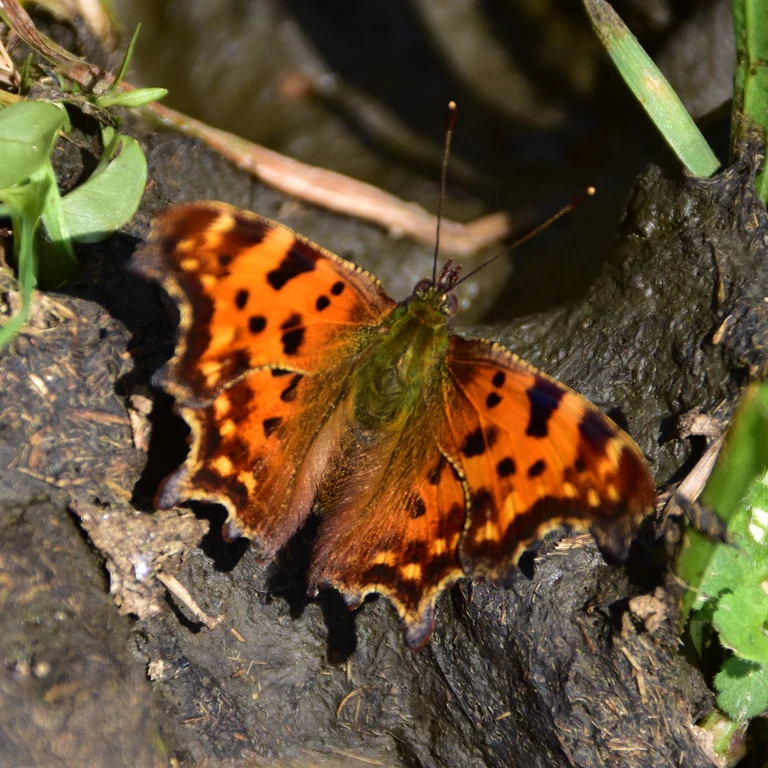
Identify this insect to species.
Polygonia c-album
